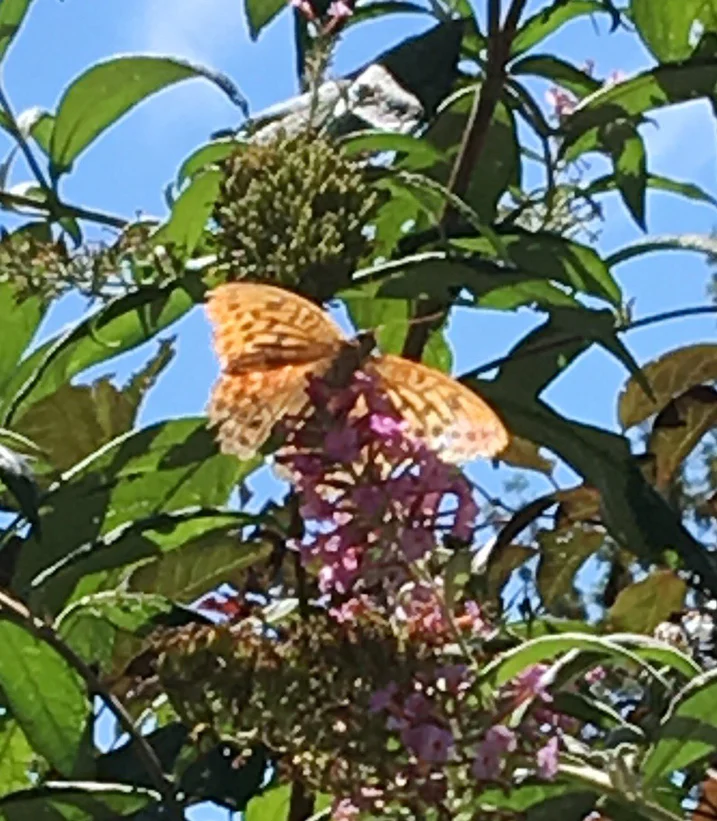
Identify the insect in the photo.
Argynnis paphia
